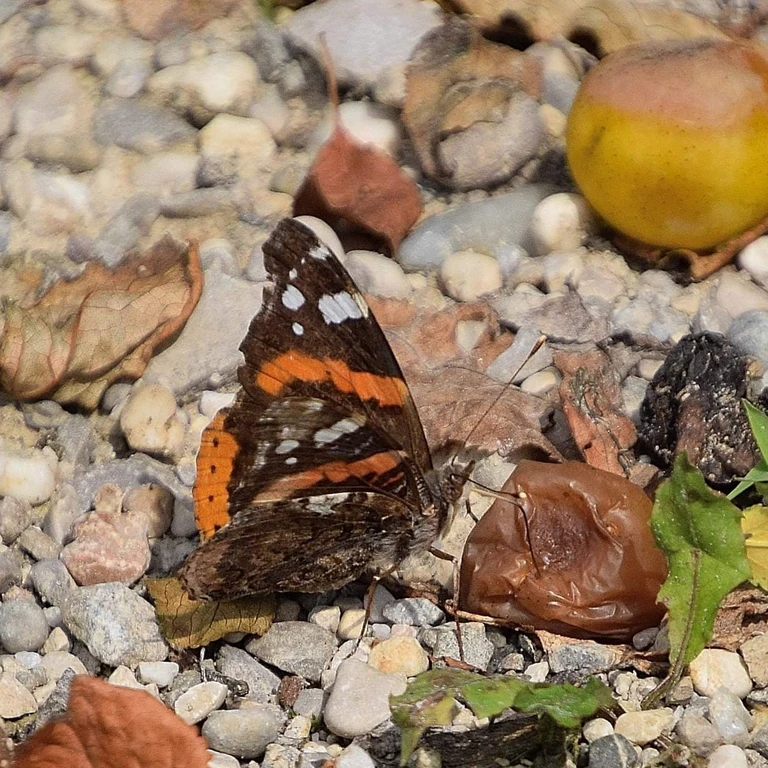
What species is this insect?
Vanessa atalanta
